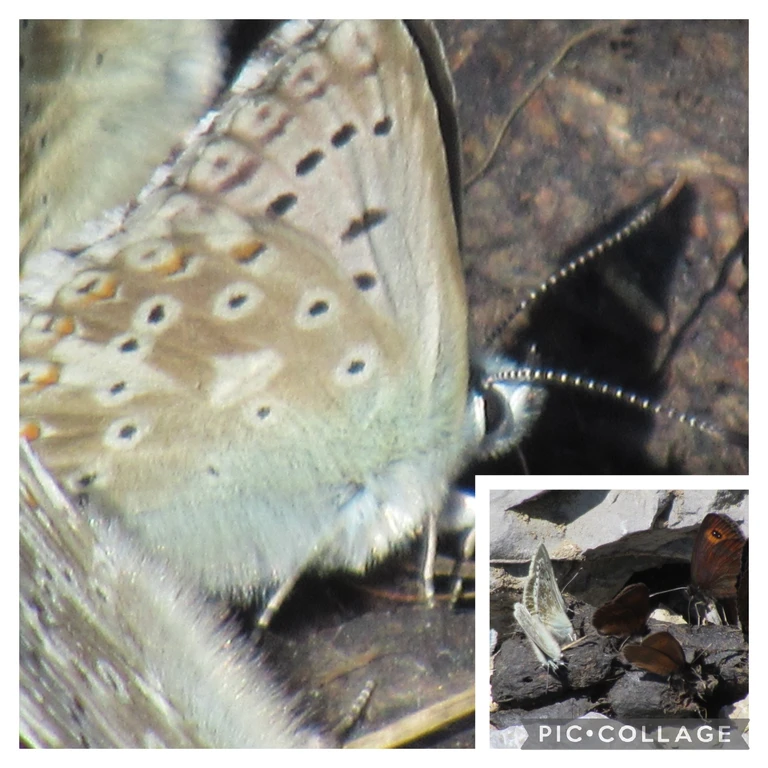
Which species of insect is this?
Lysandra coridon
